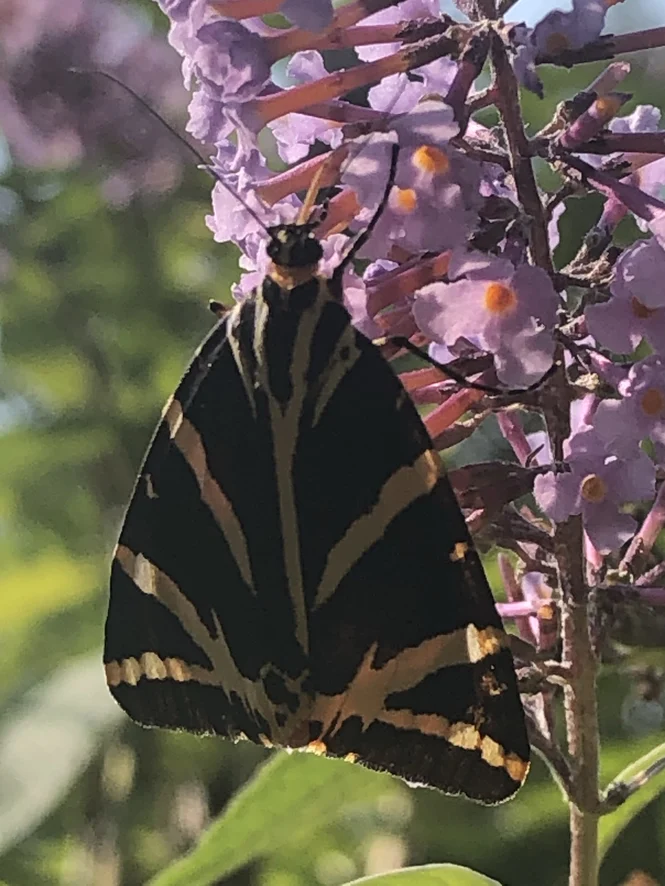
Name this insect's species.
Euplagia quadripunctaria
